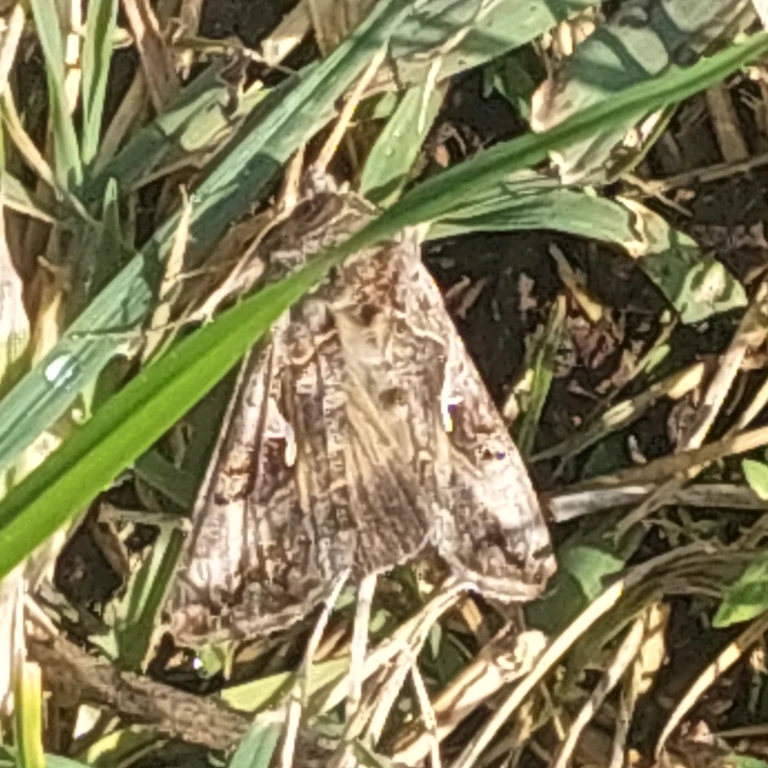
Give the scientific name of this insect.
Autographa gamma
